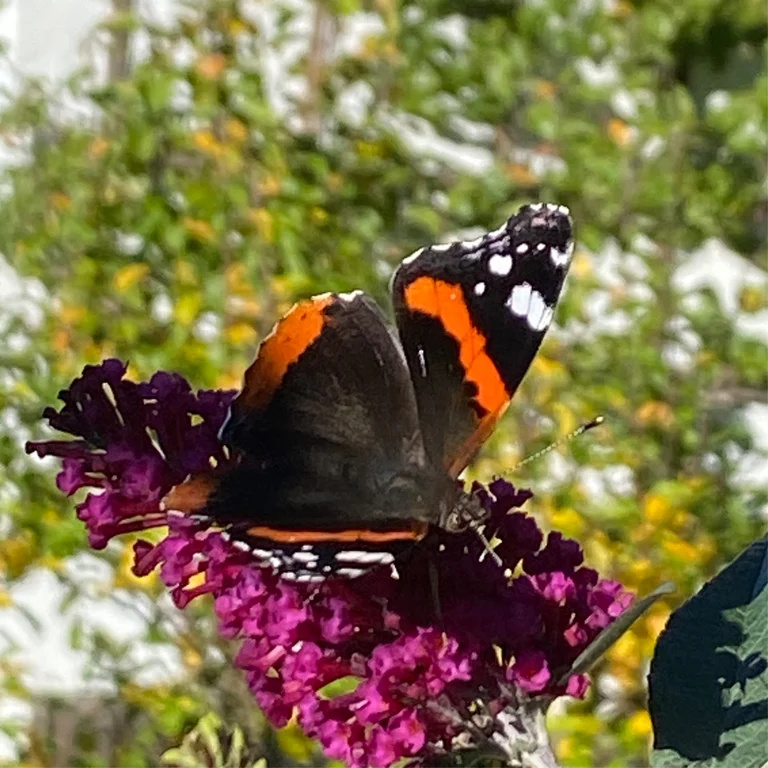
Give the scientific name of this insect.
Vanessa atalanta
